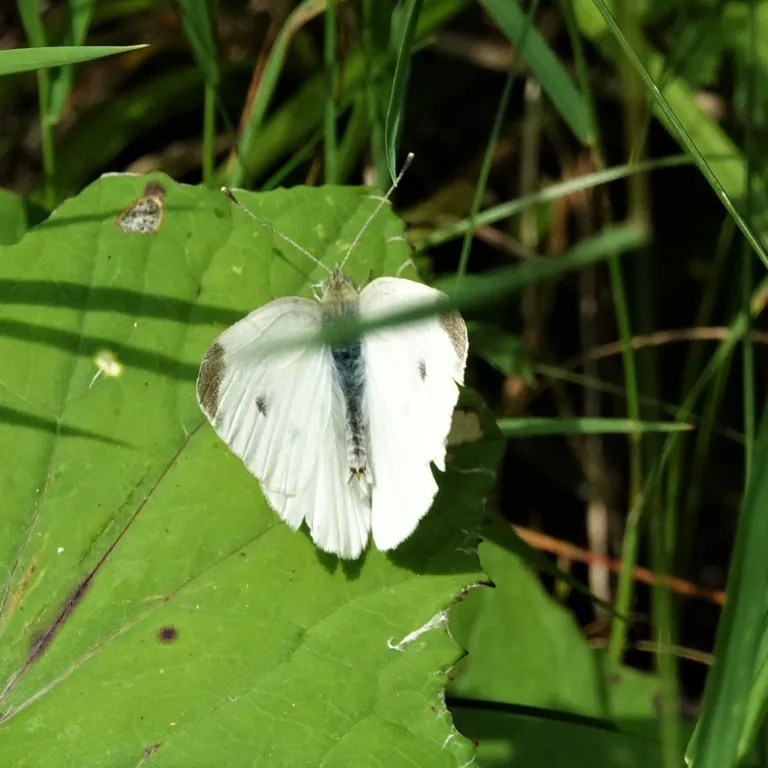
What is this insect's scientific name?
Pieris rapae
